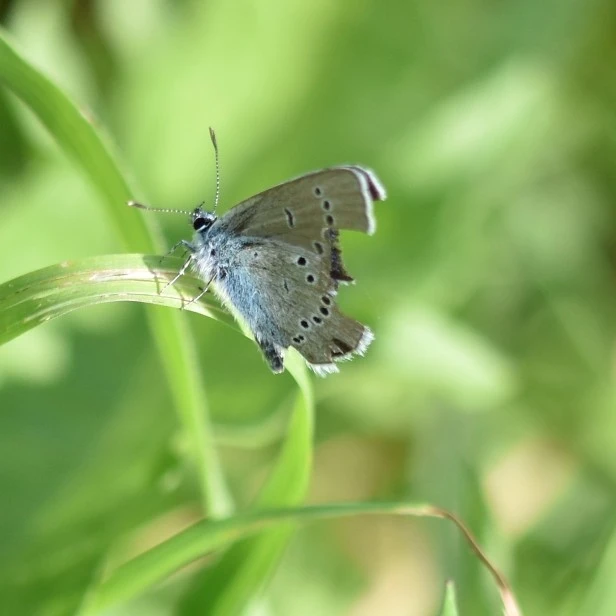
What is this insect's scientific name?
Cyaniris semiargus
